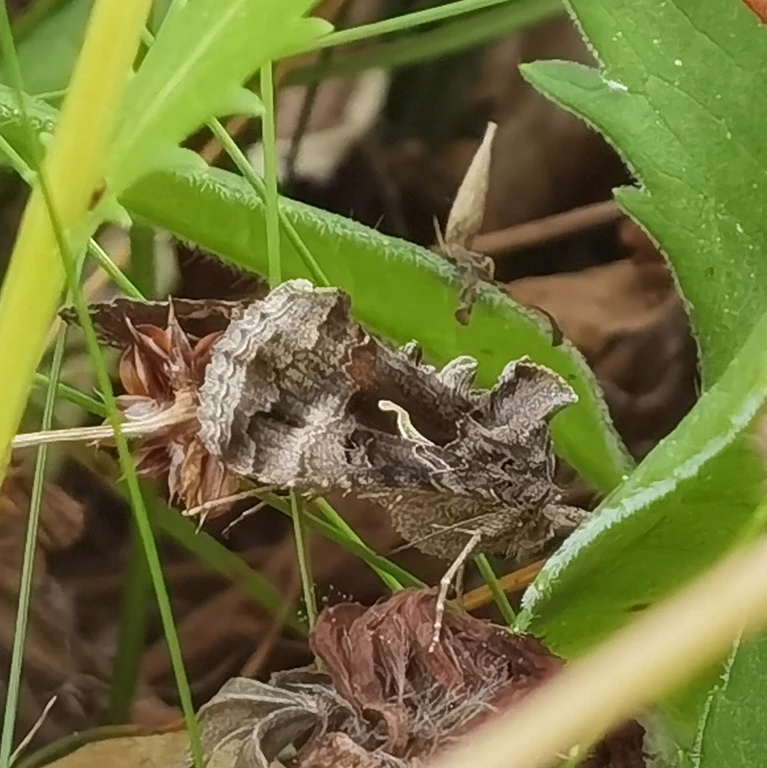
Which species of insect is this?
Autographa gamma
